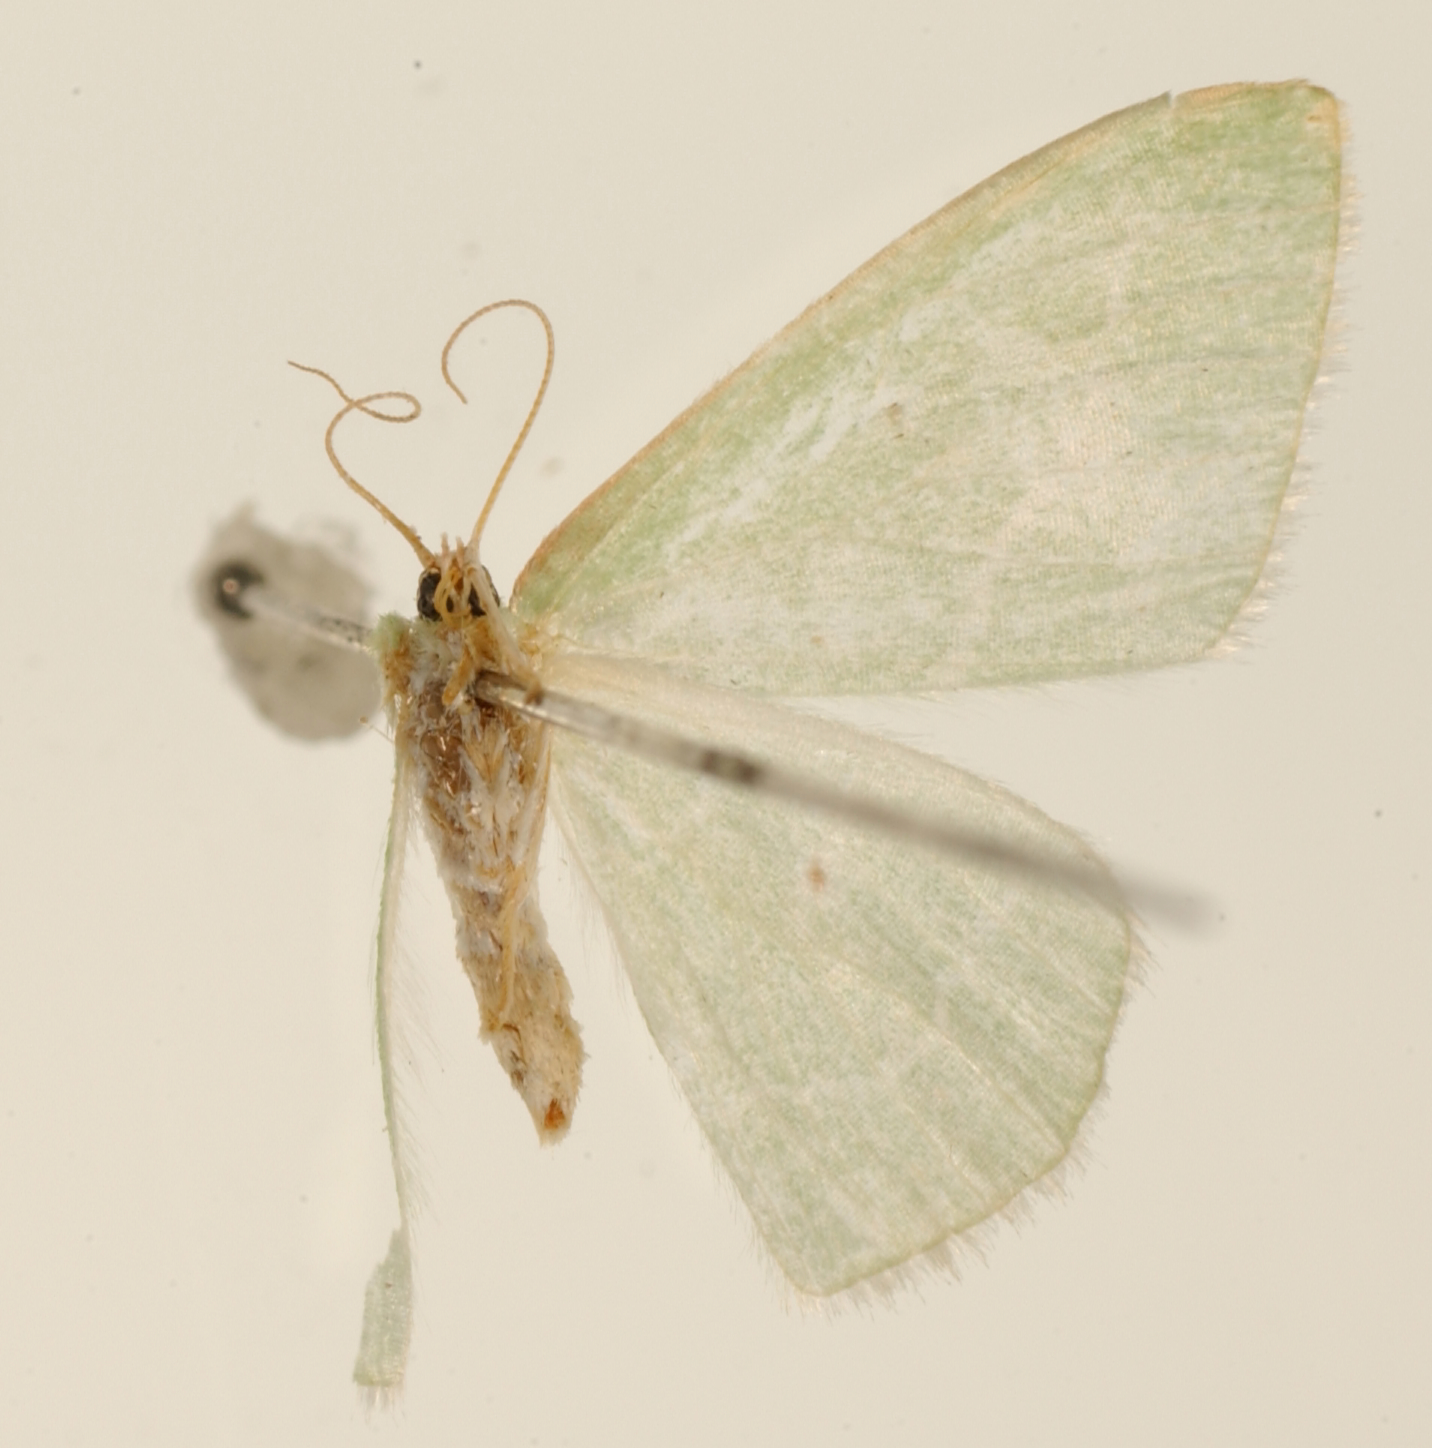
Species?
Lissochlora sanguinipunctata
